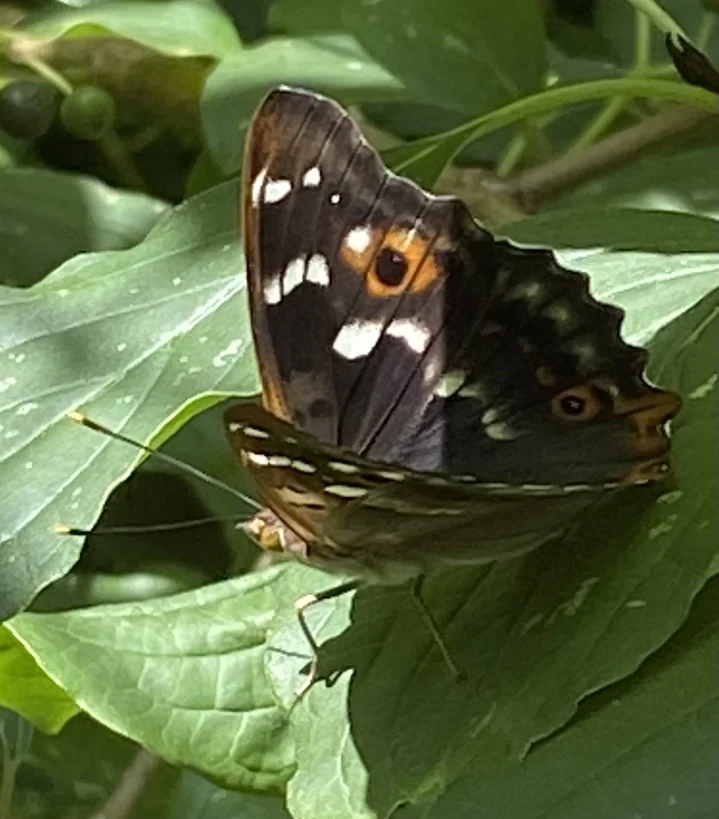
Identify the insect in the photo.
Apatura ilia
